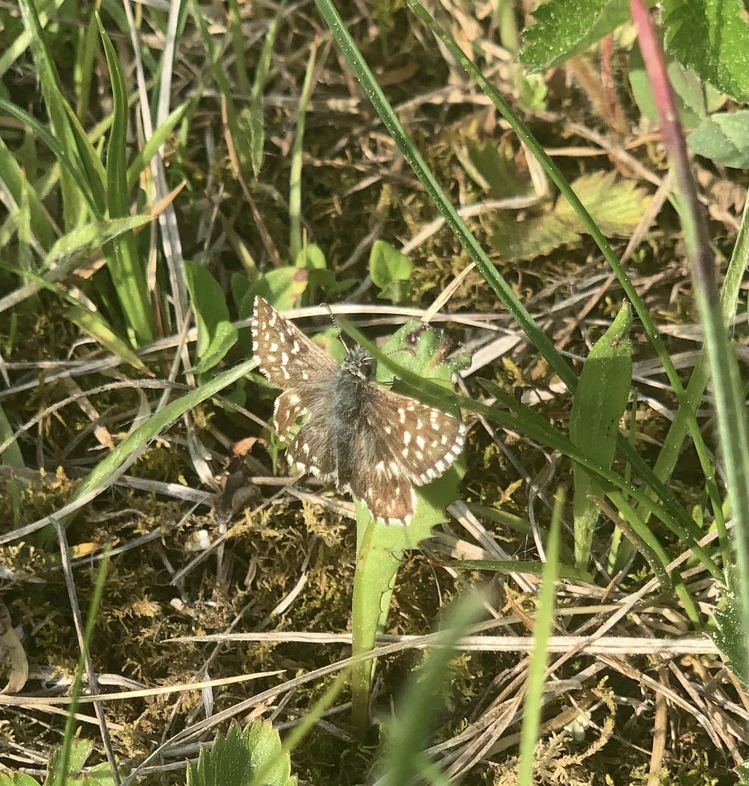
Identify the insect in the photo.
Pyrgus malvae
